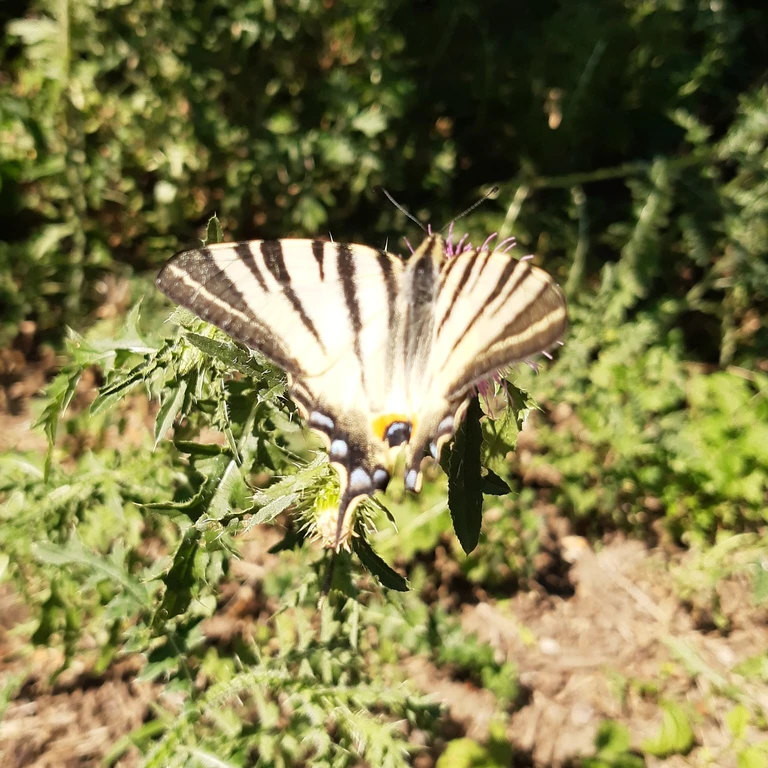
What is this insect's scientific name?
Iphiclides podalirius
